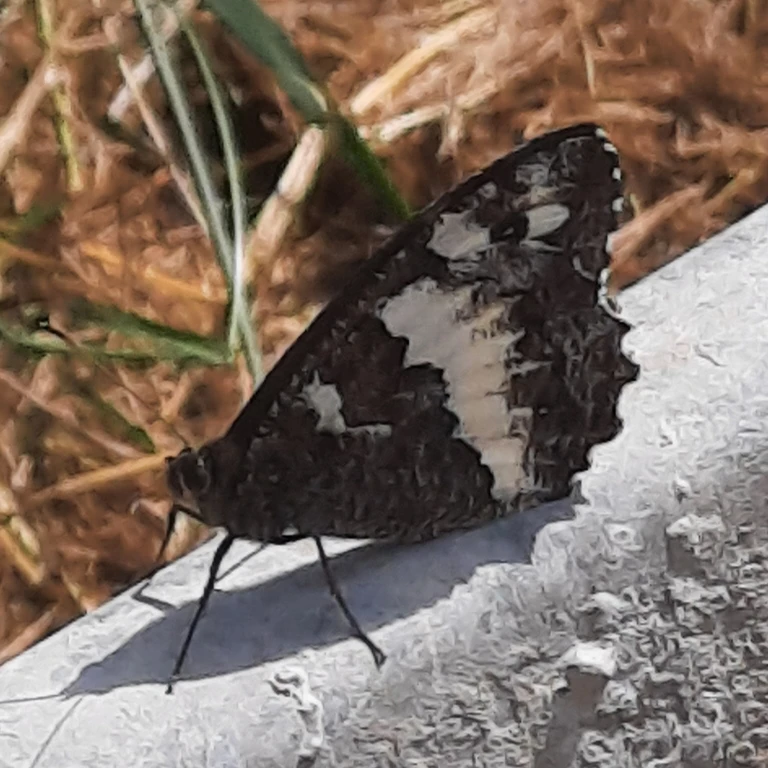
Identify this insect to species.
Brintesia circe
